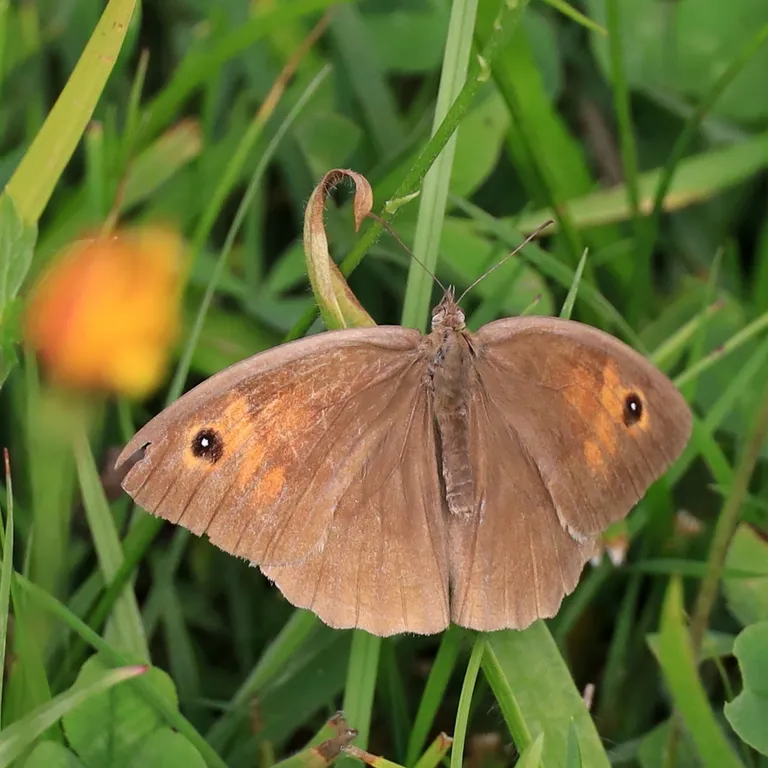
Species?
Maniola jurtina
